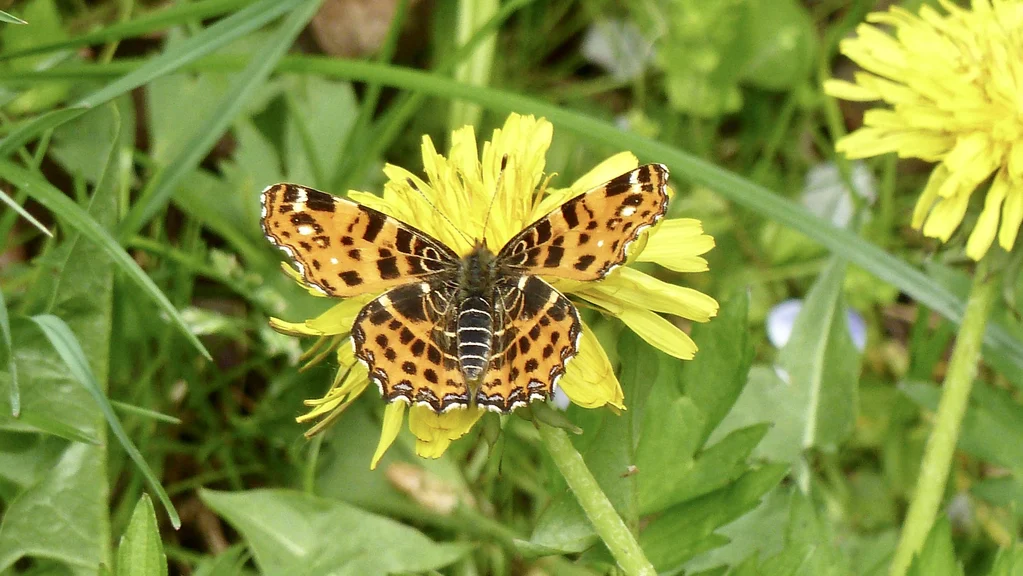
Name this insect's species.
Araschnia levana
